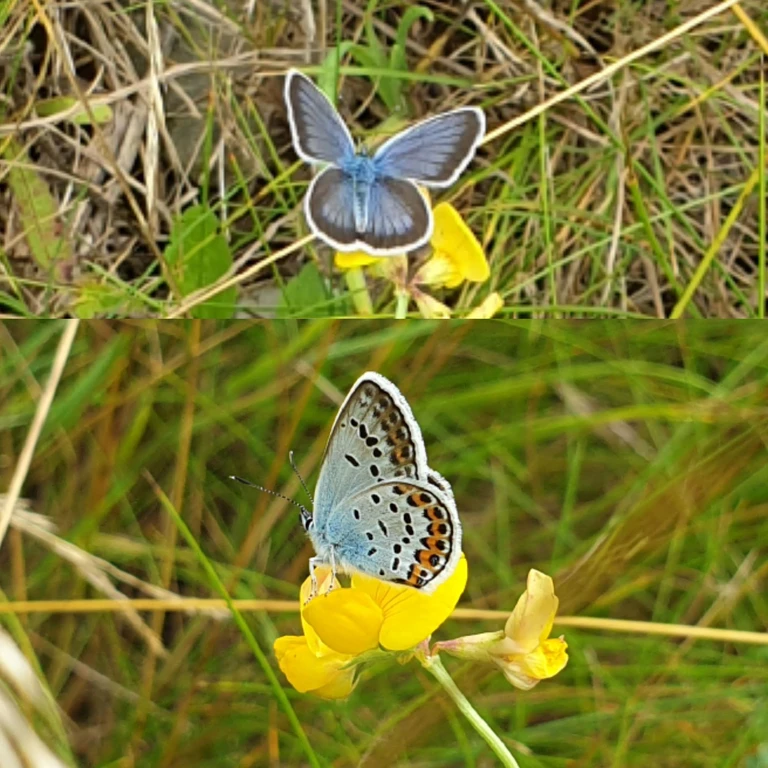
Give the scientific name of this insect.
Plebejus argus
